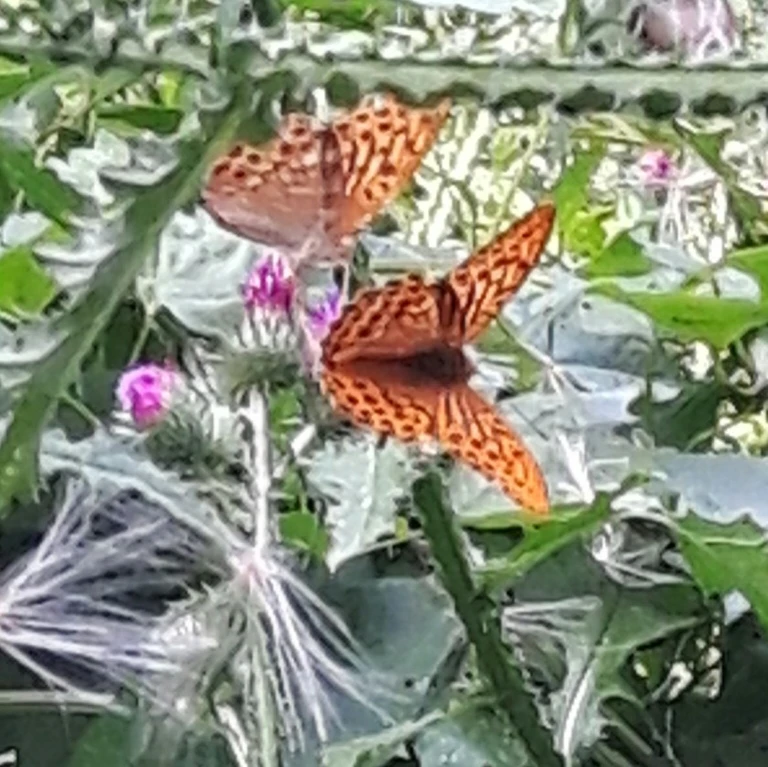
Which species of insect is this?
Argynnis paphia
